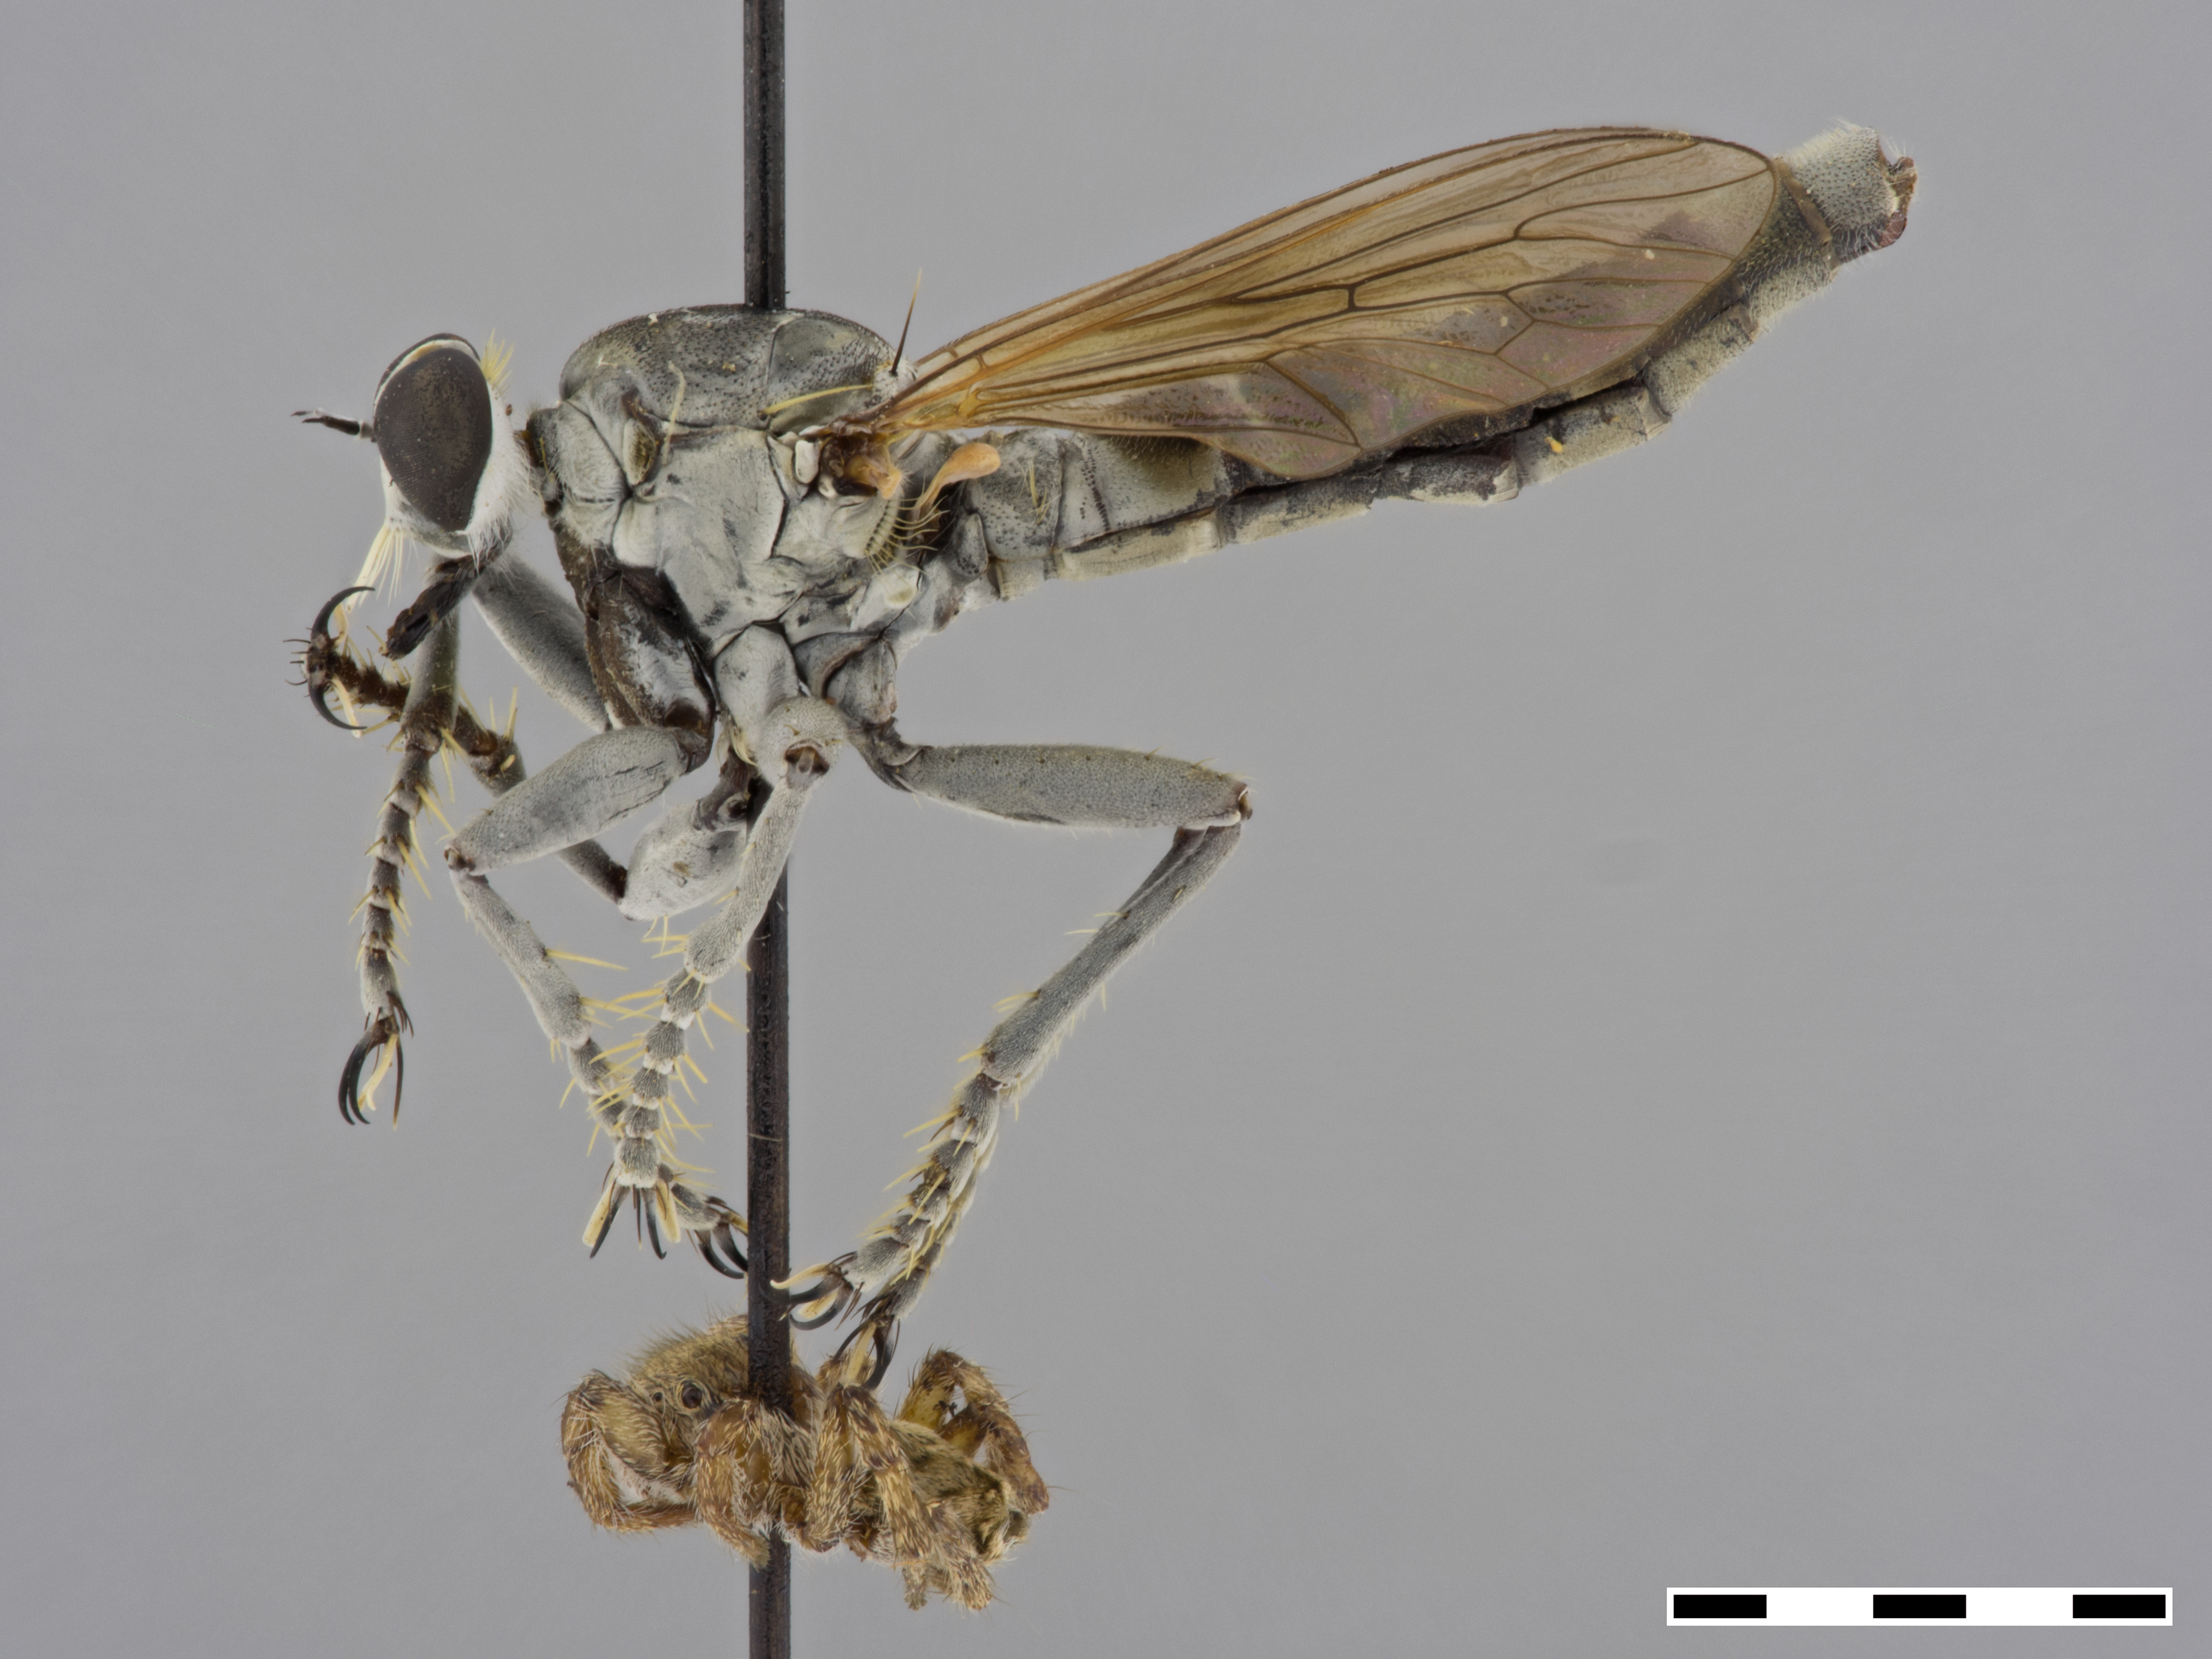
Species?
Stichopogon trifasciatus
